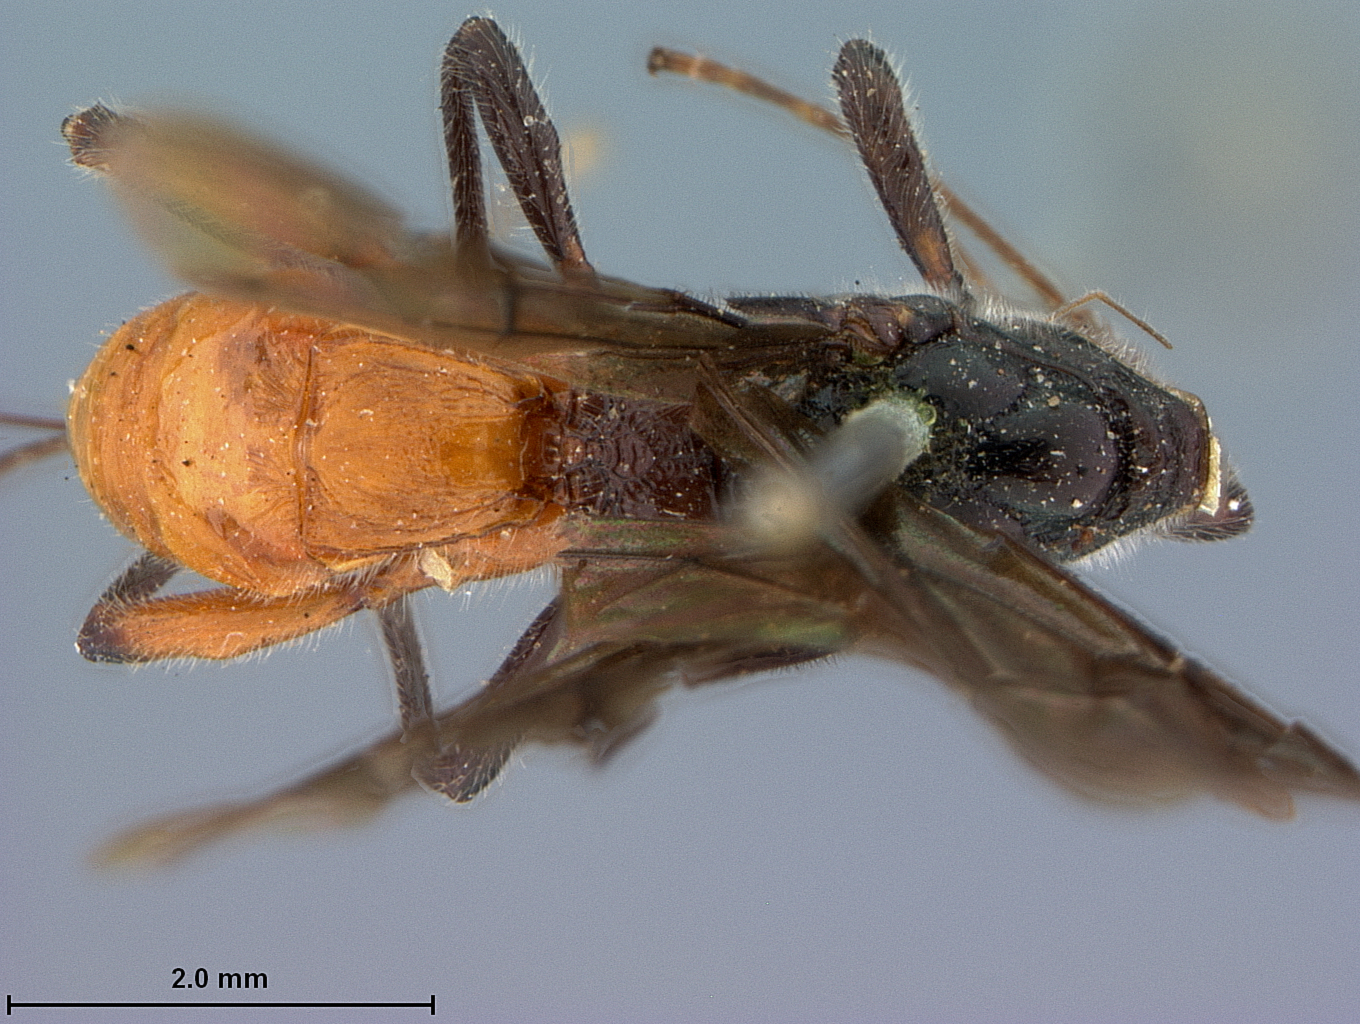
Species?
Bracon disjunctus
